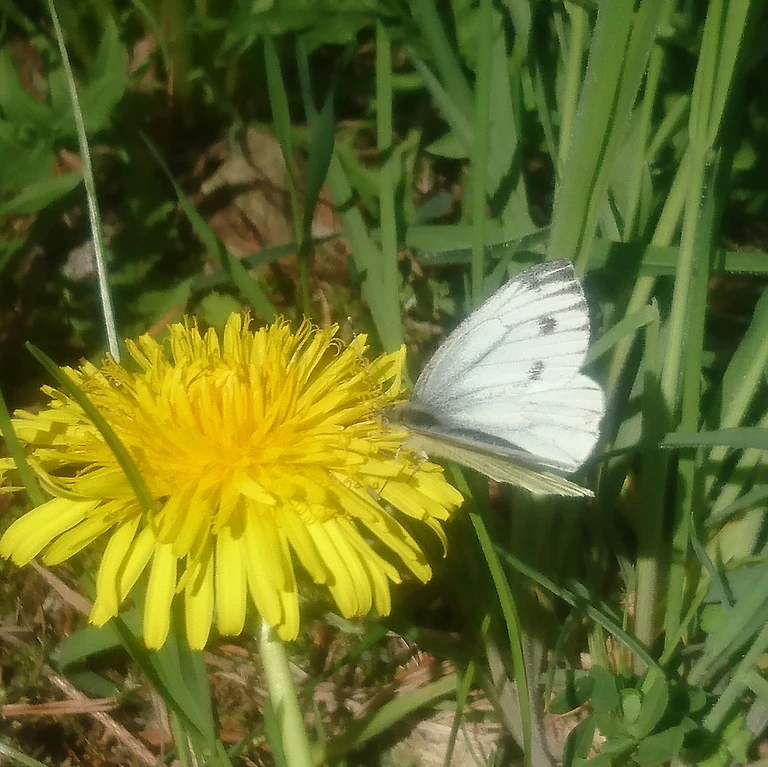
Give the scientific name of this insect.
Pieris napi
